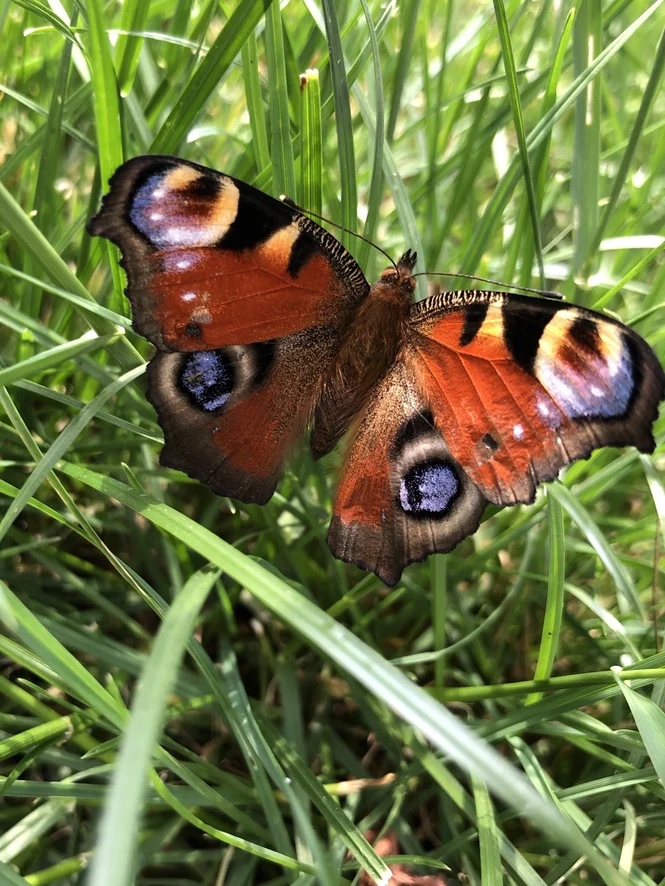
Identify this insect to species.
Aglais io
